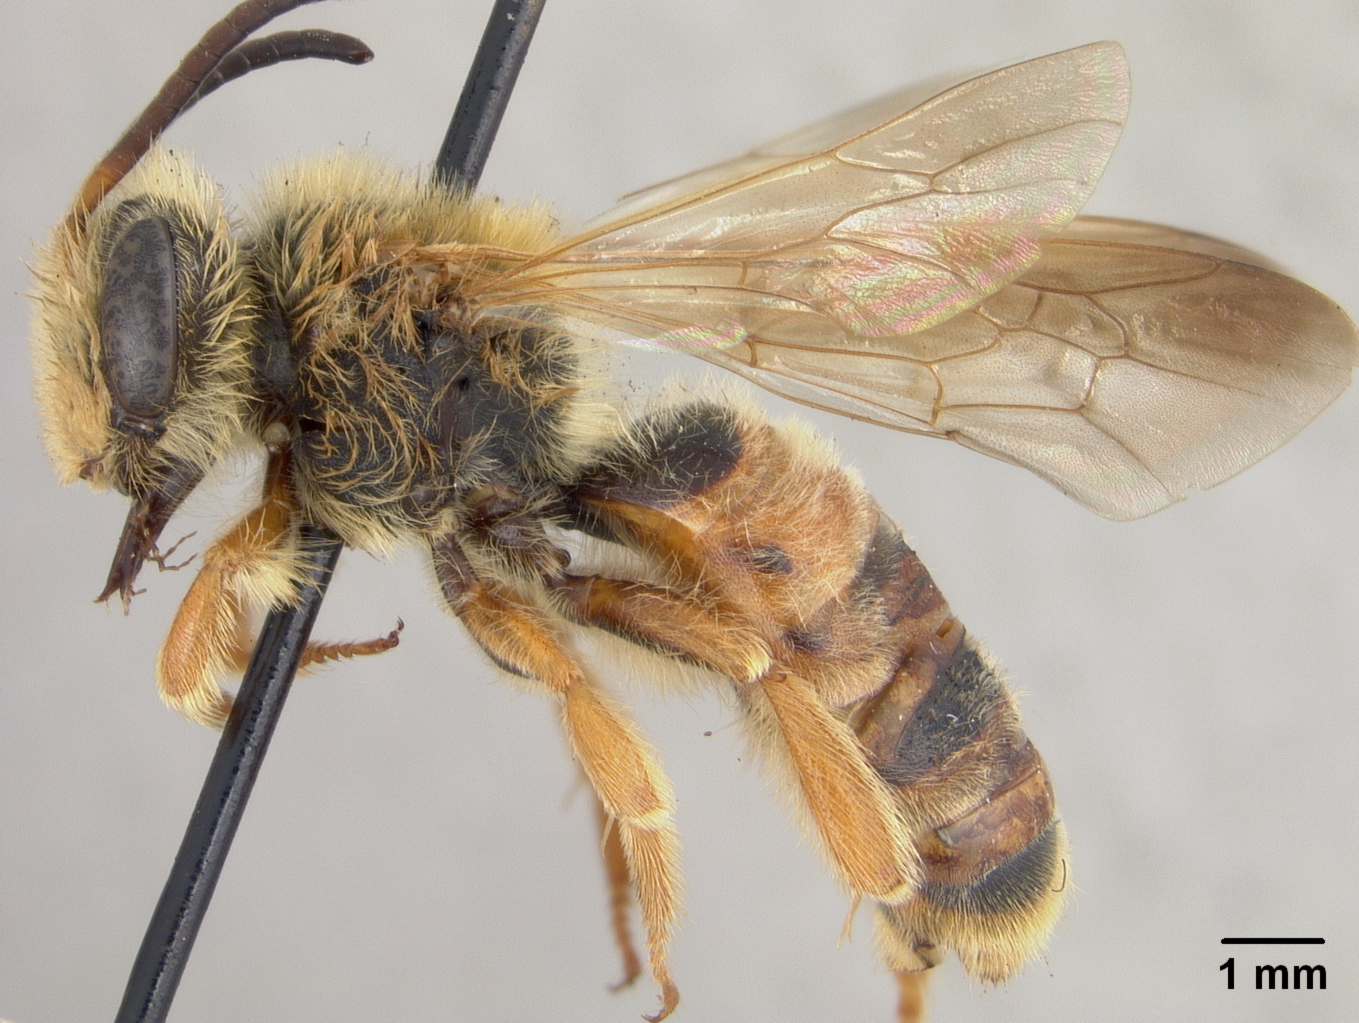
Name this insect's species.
Andrena prunorum
